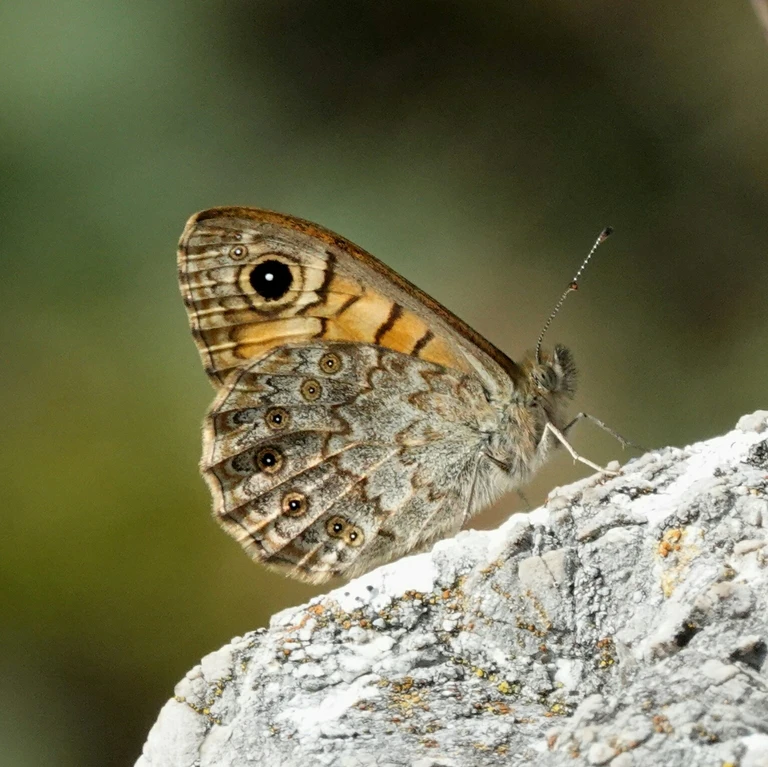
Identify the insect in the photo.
Lasiommata megera (also Pararge megera)
